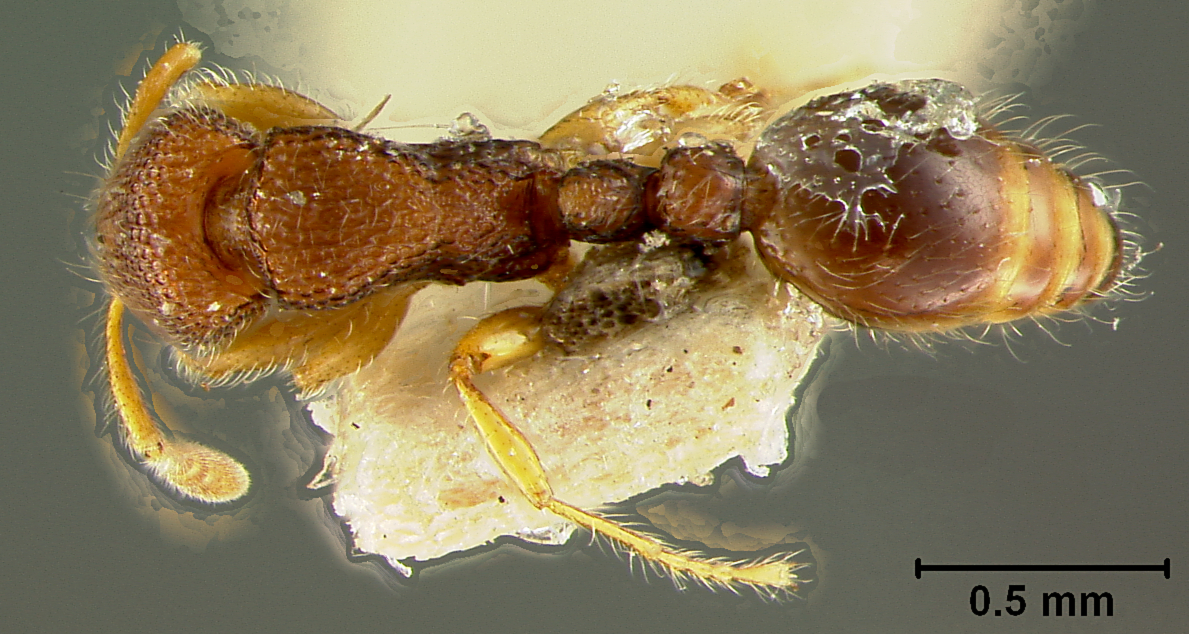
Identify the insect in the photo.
Vollenhovia dentata
